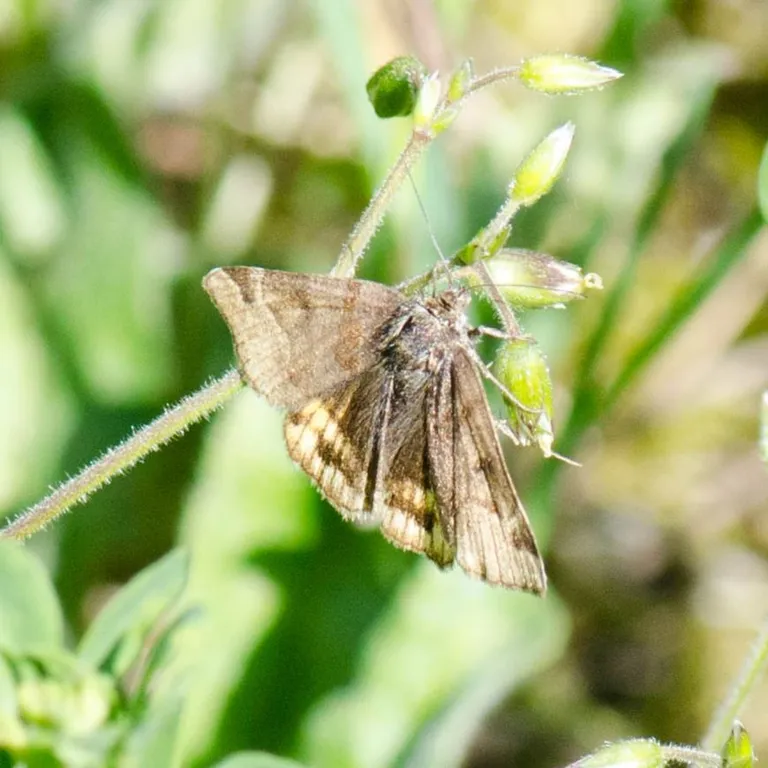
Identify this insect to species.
Euclidia glyphica
